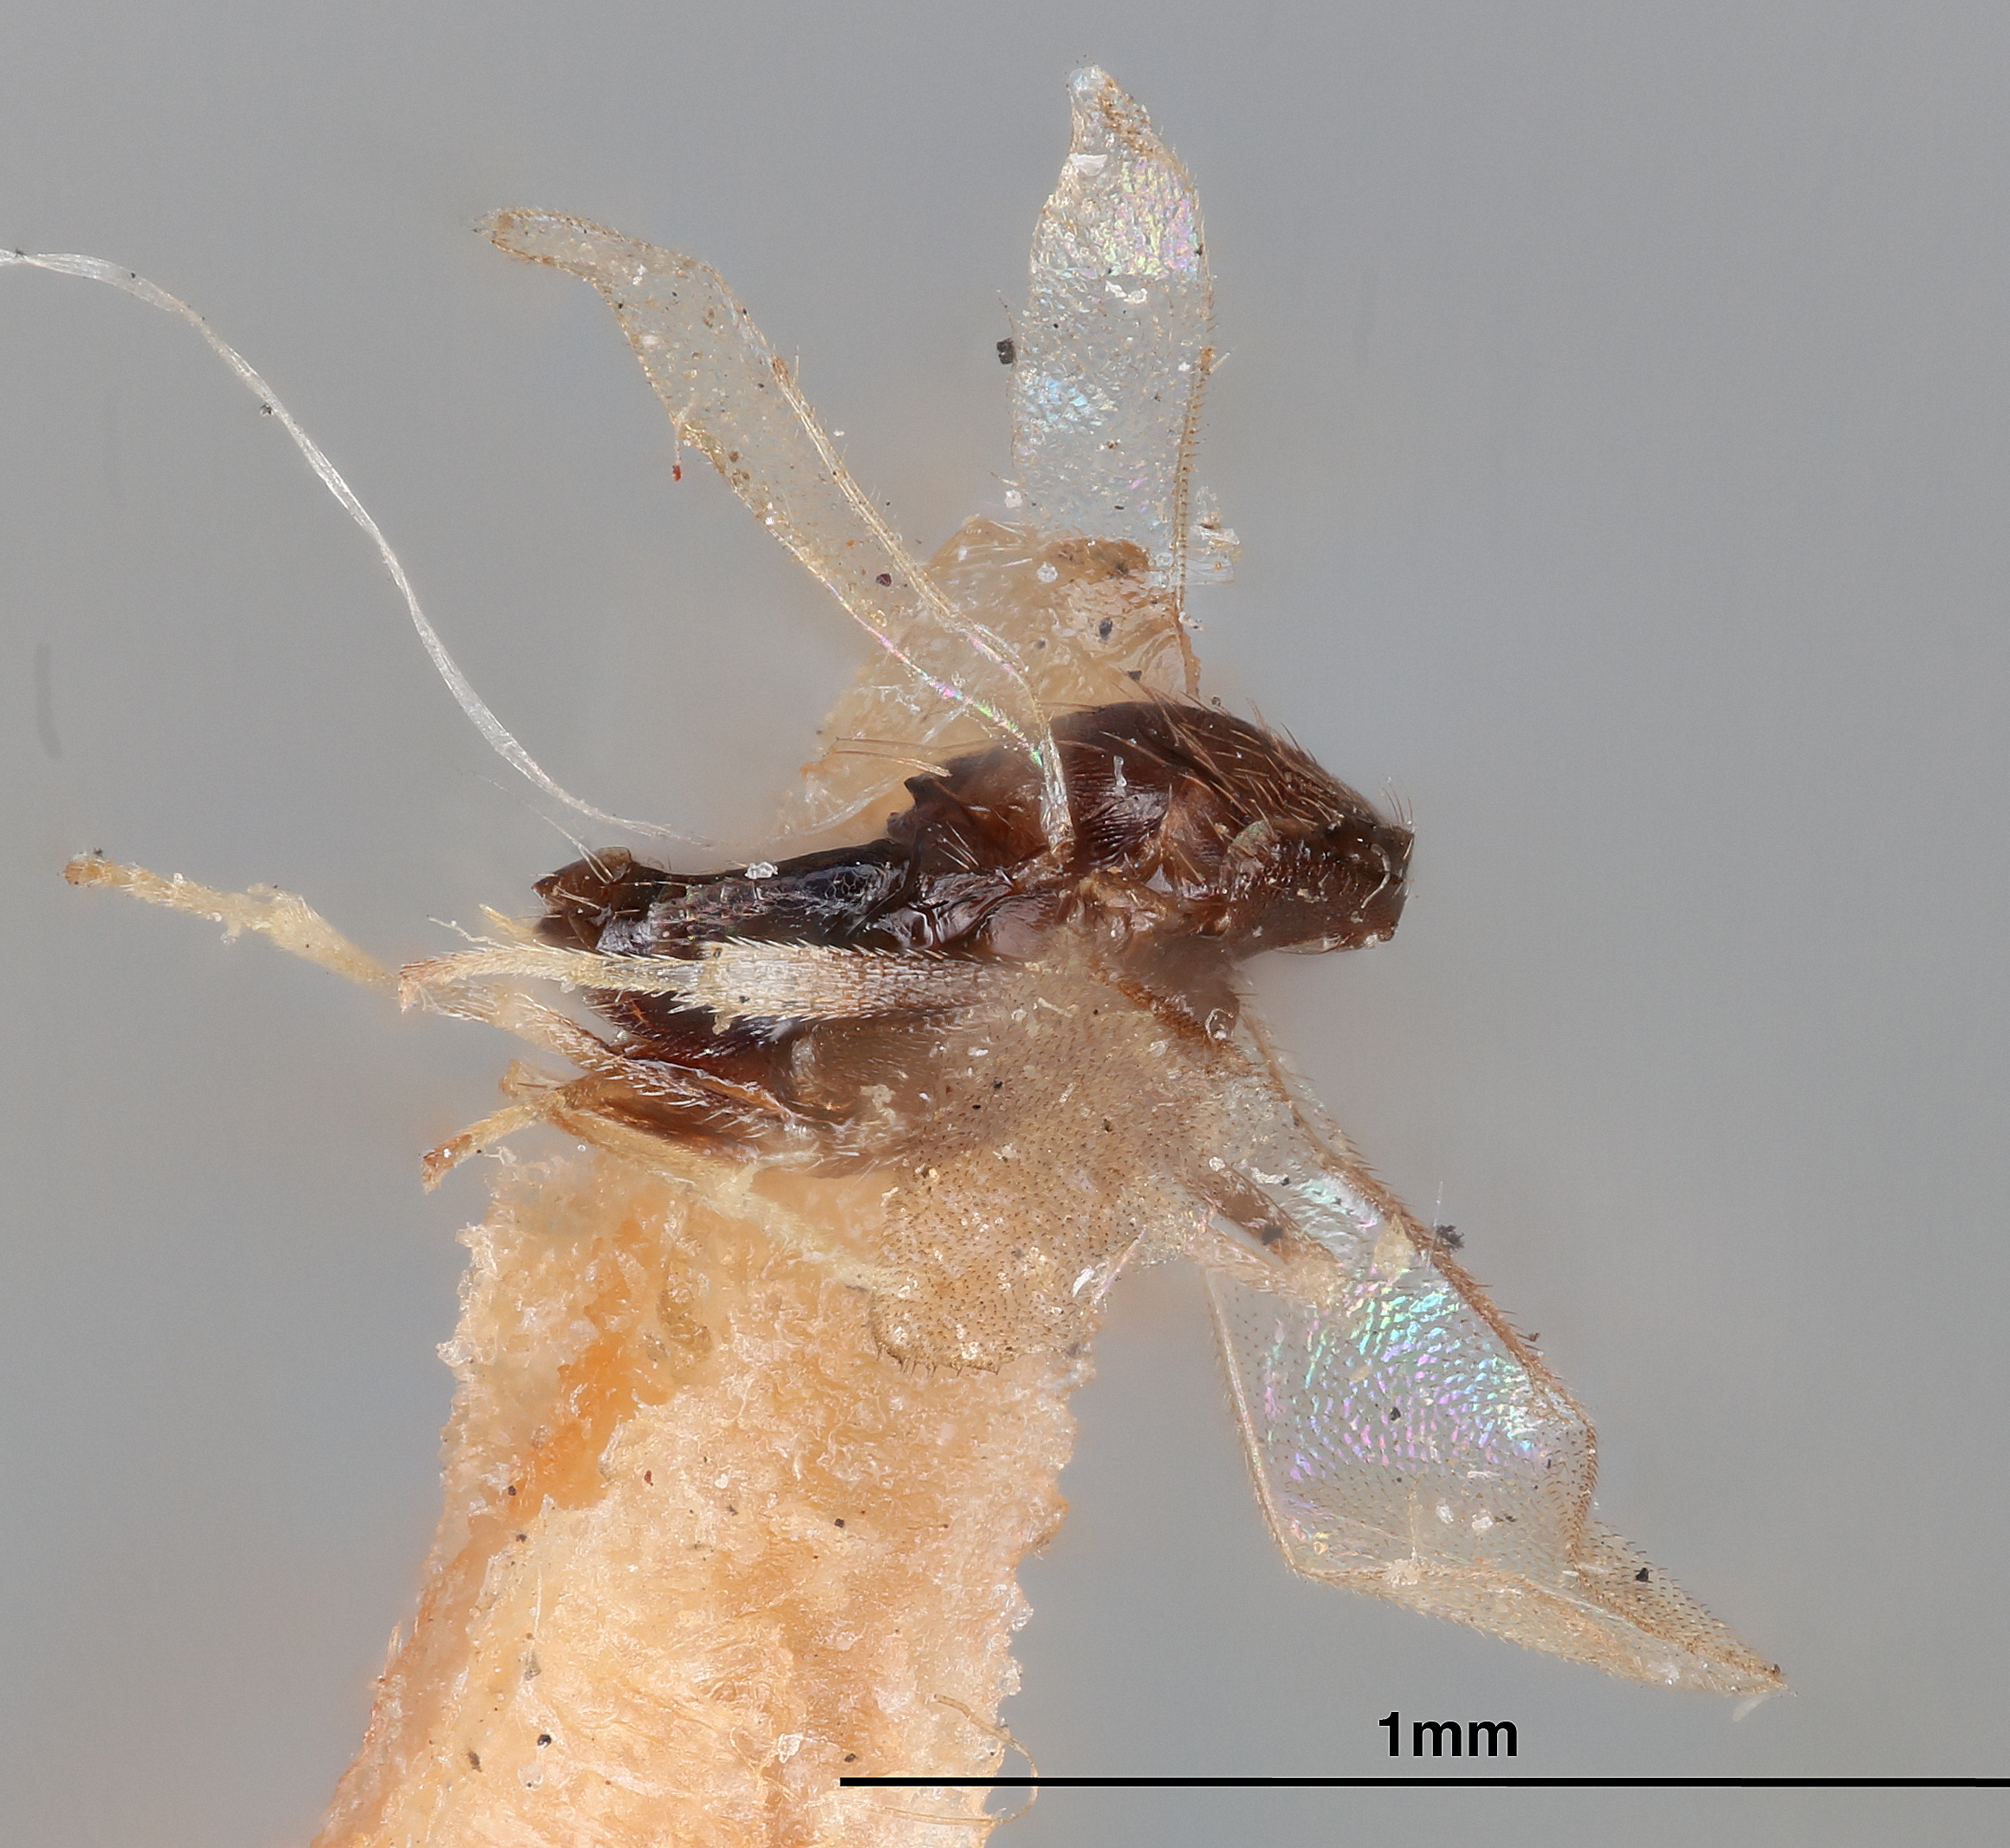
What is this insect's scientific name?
Coccophagus coccidis
